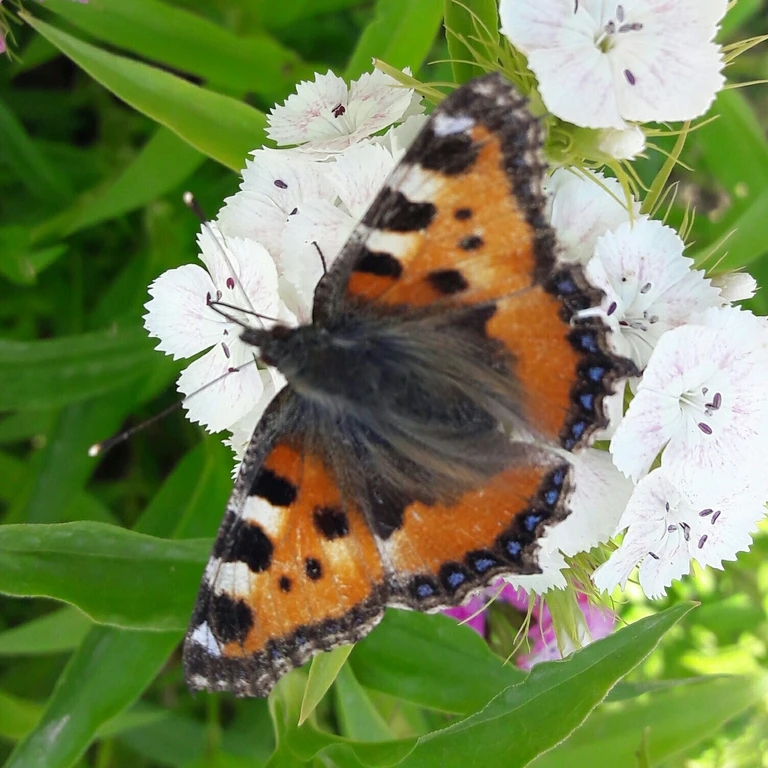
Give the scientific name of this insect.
Aglais urticae
